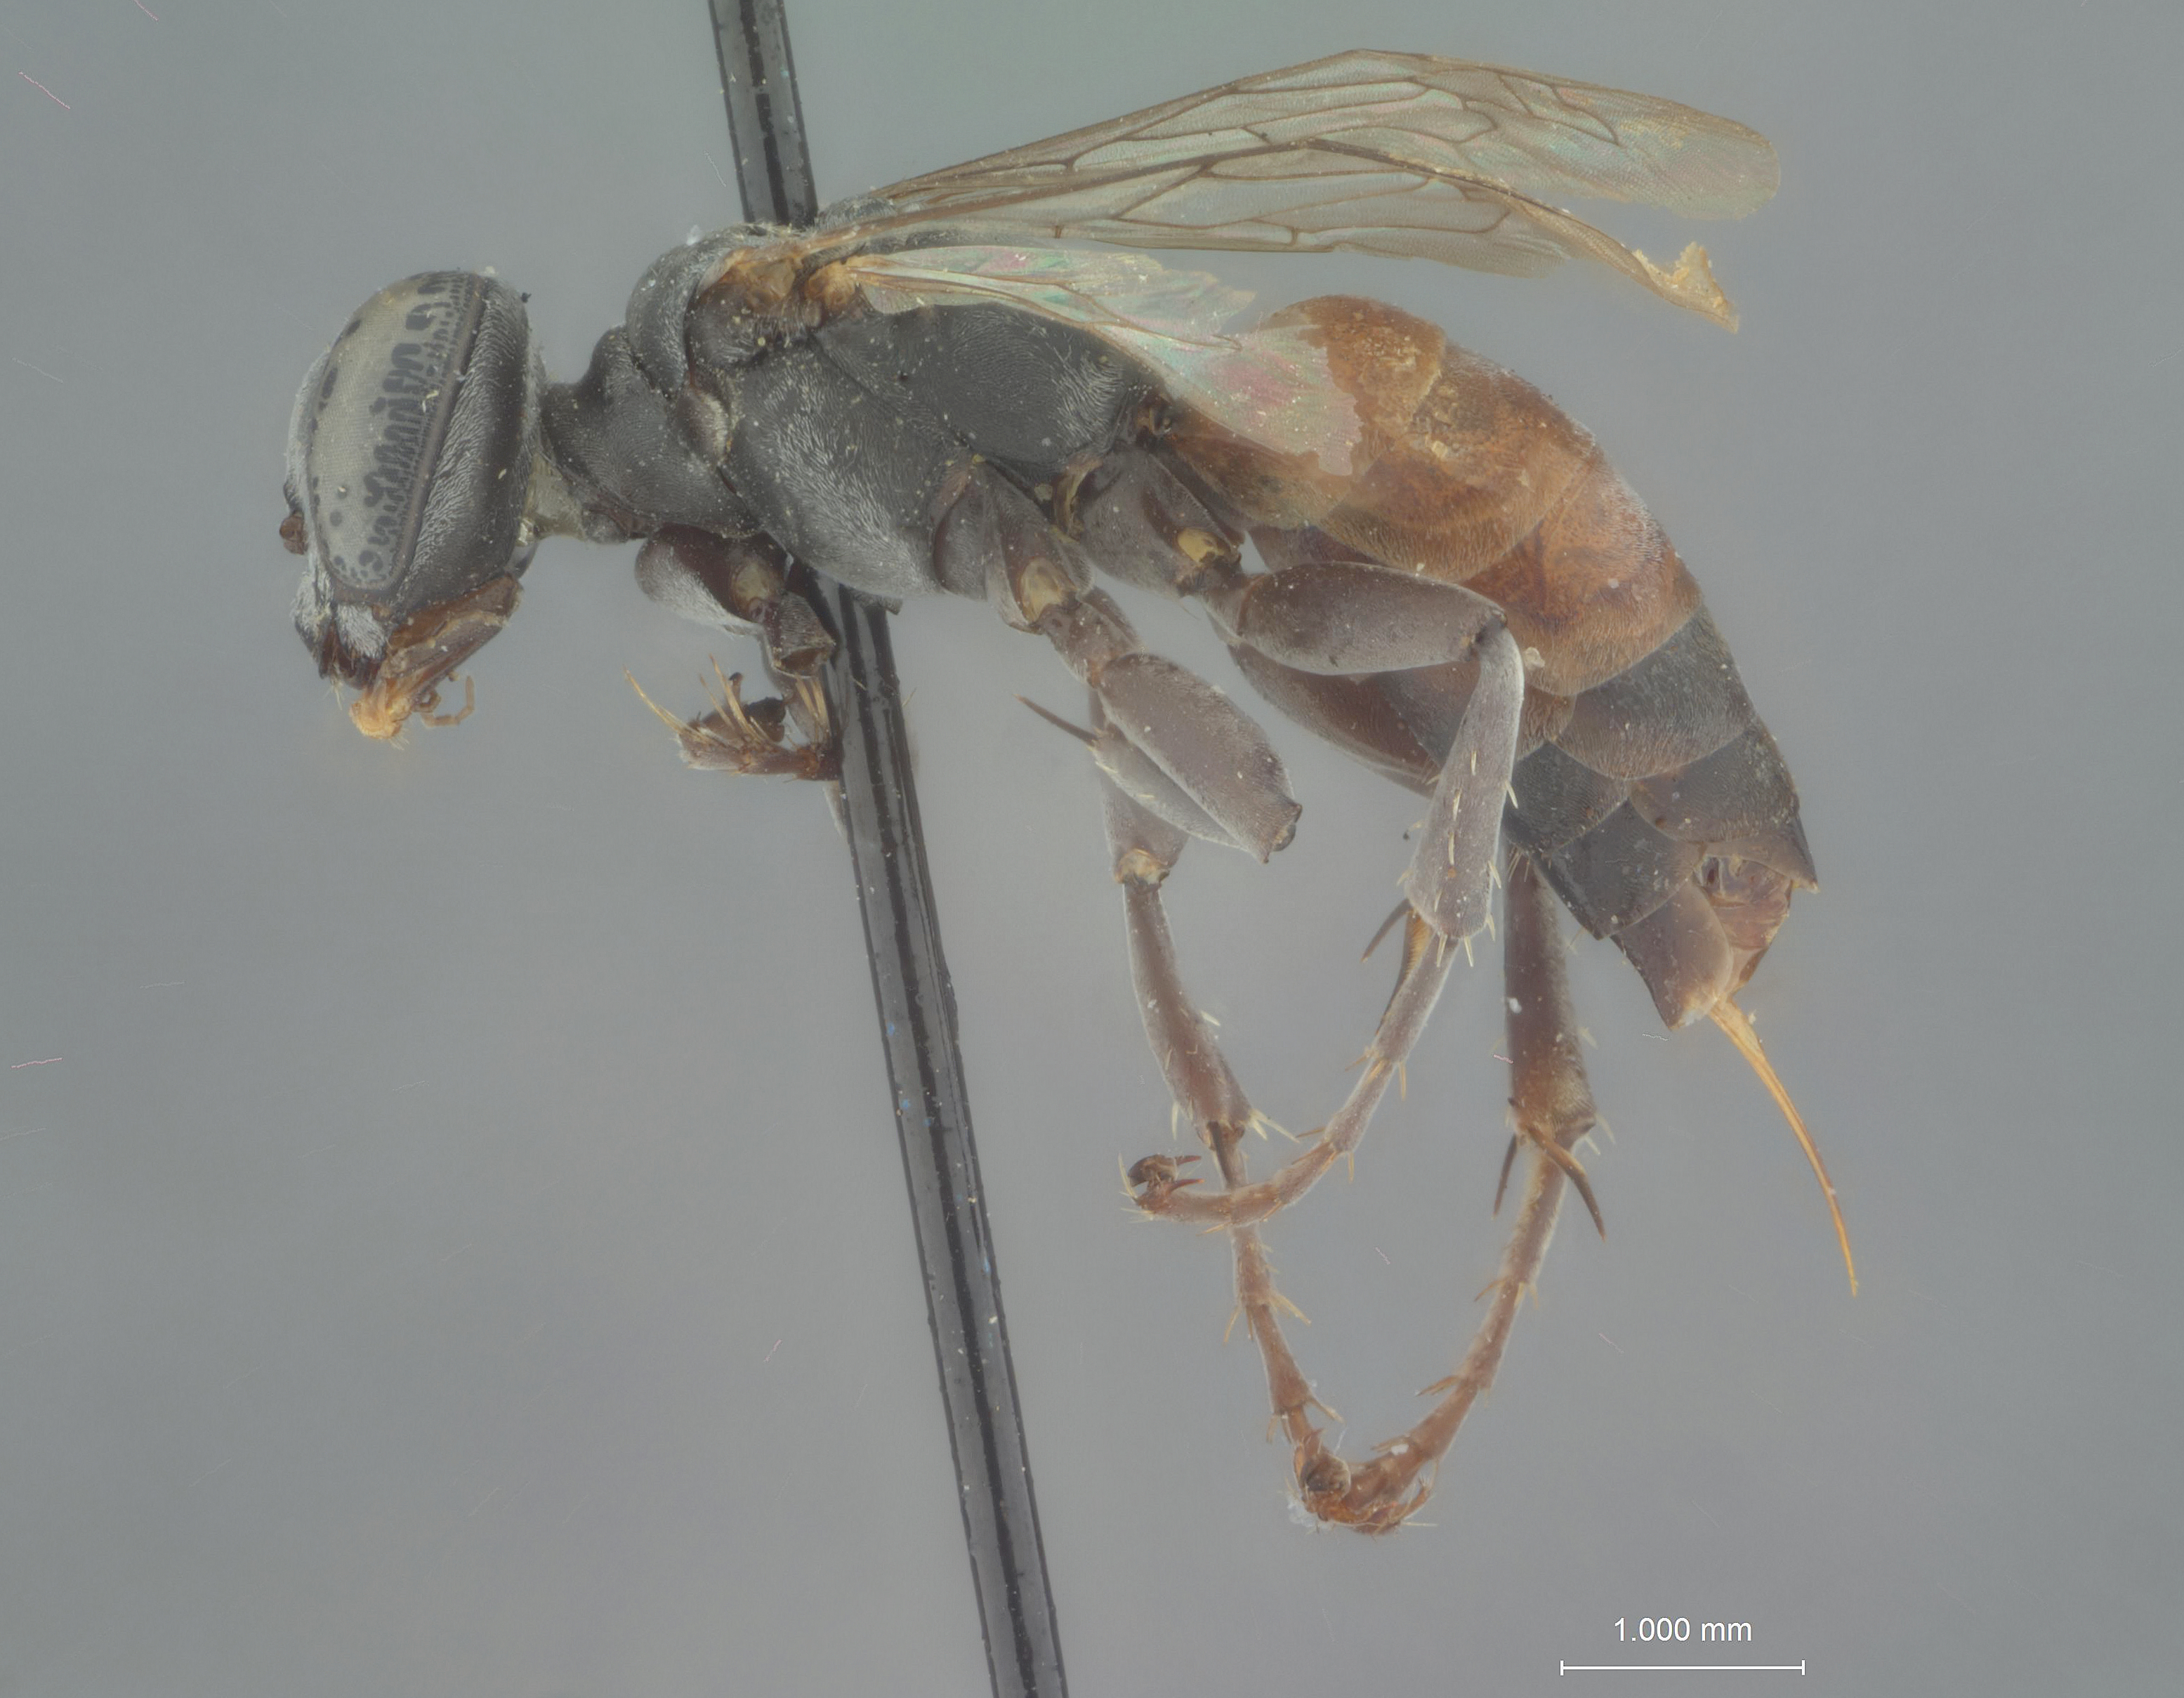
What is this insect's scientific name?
Tachysphex leensis
